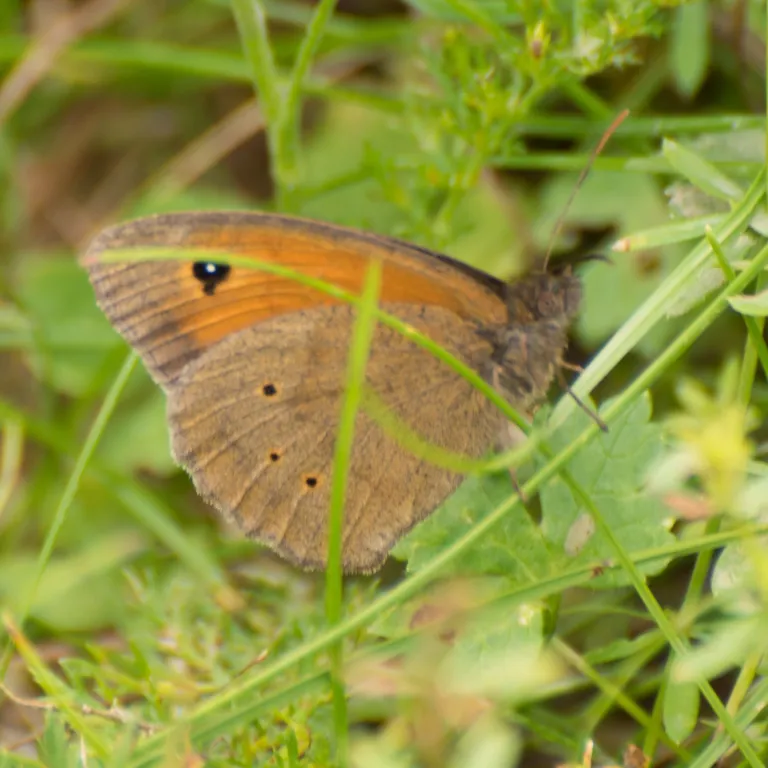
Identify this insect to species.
Maniola jurtina
